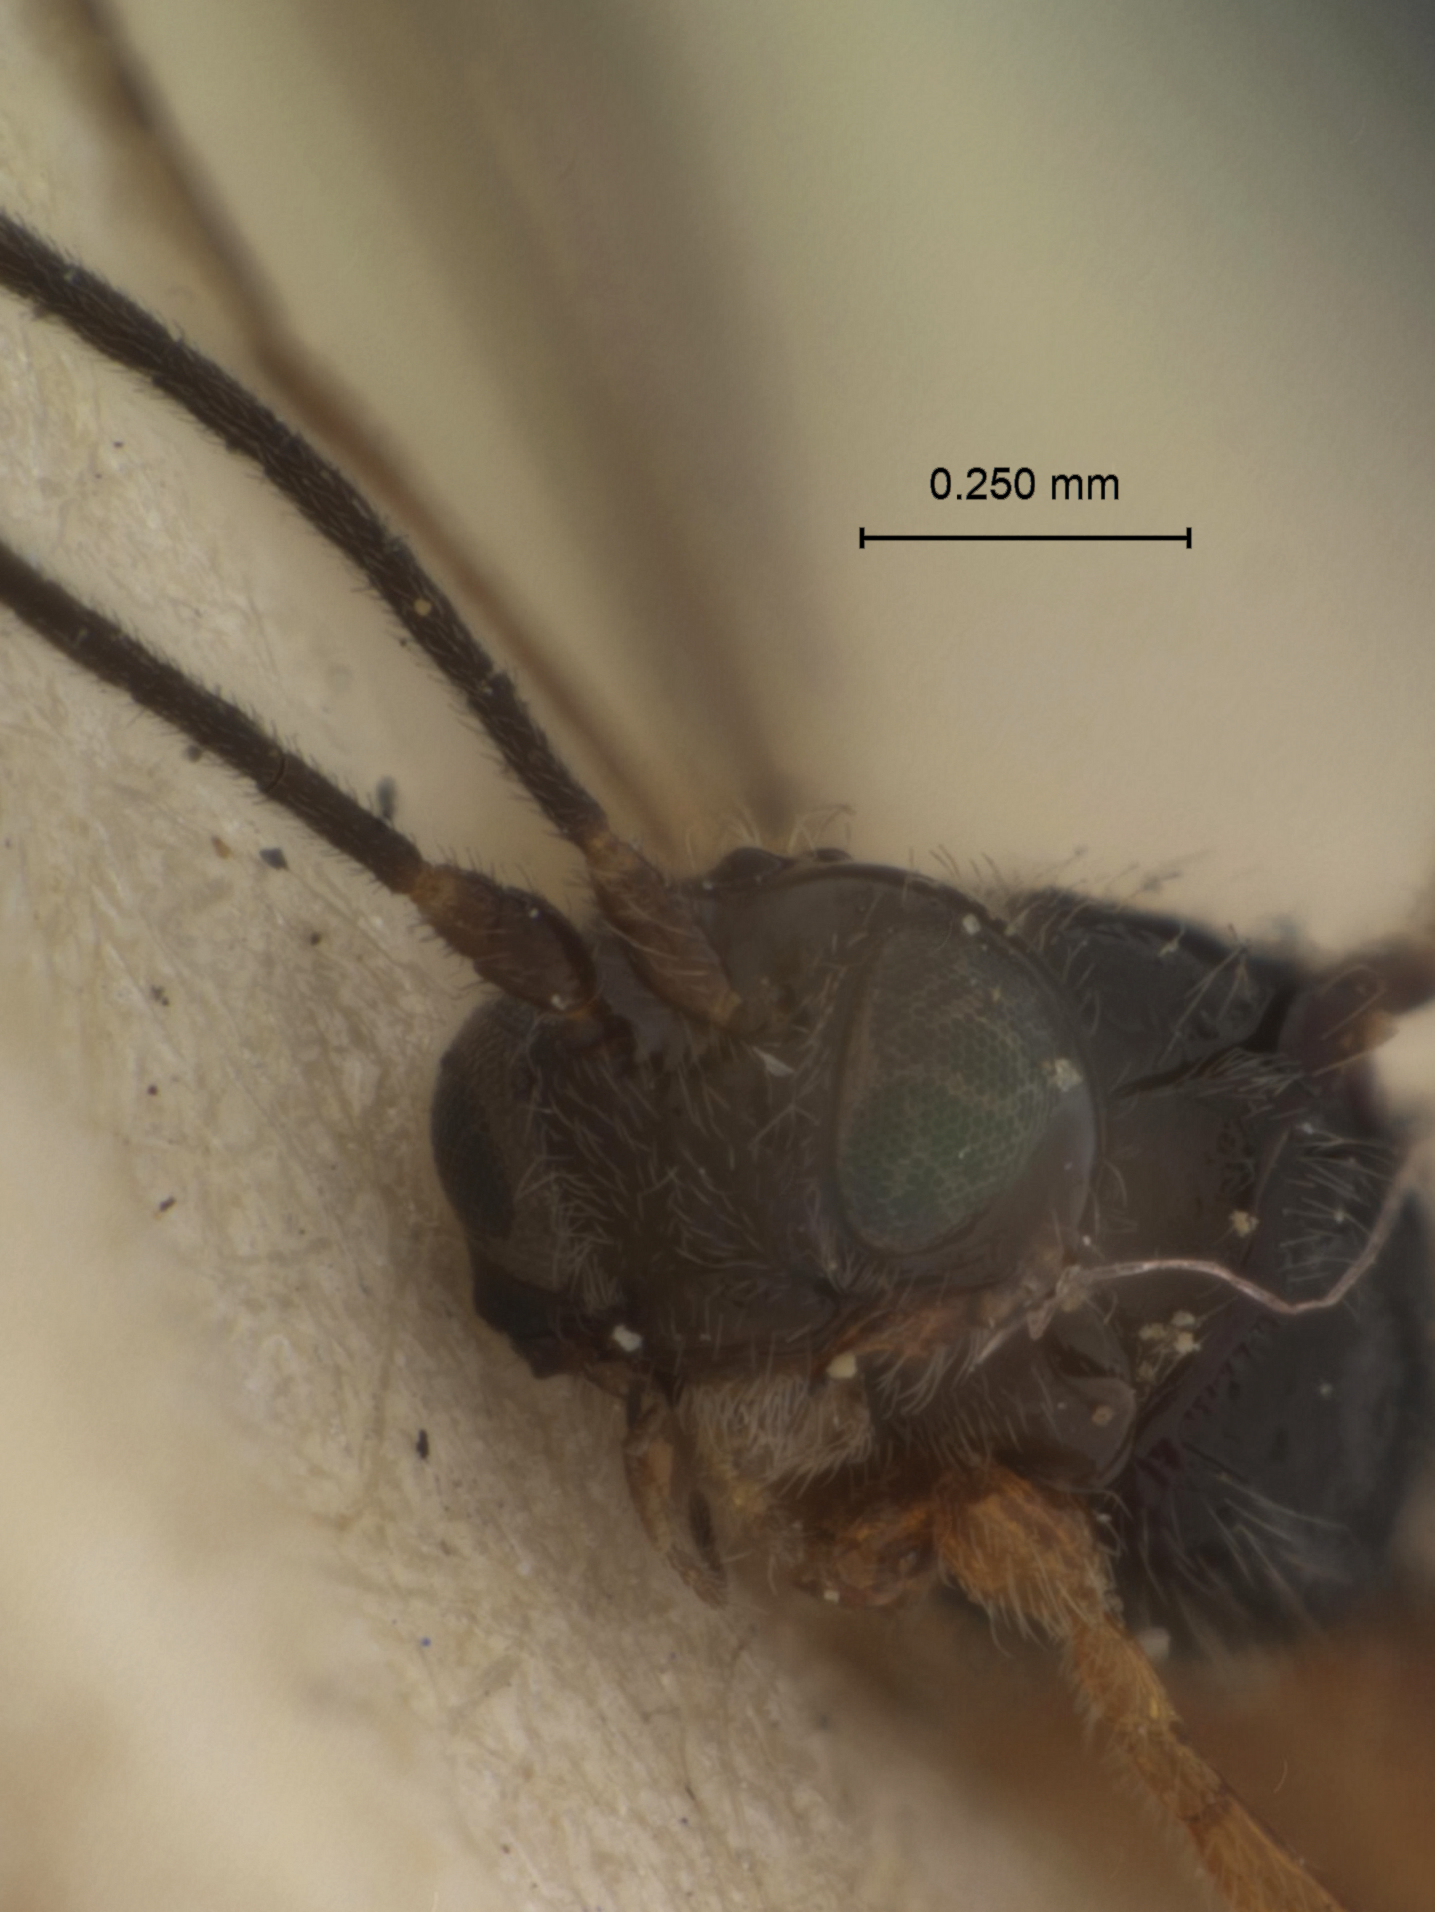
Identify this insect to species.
Gyrocampa nigriscaposa
